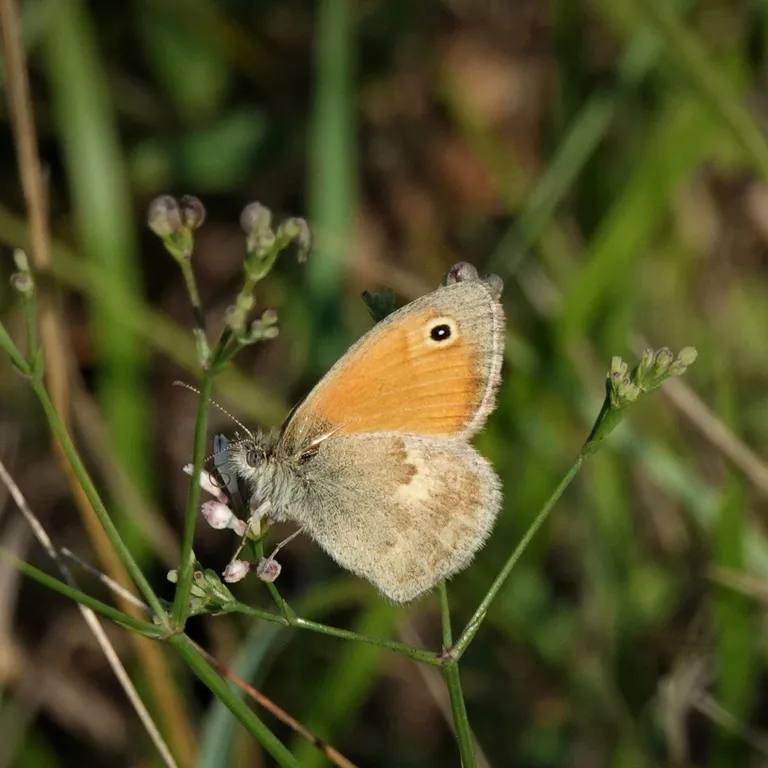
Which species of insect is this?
Coenonympha pamphilus
